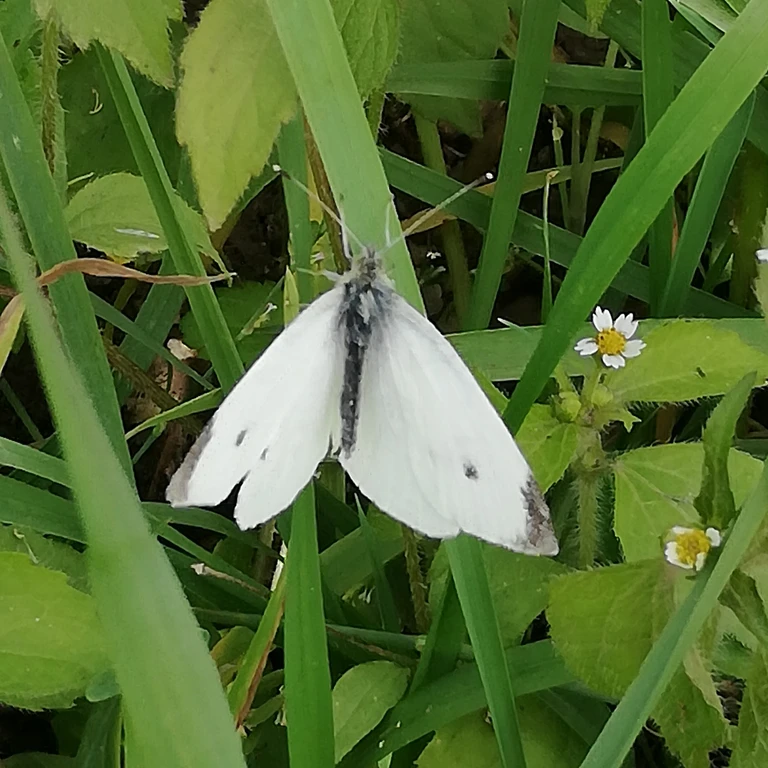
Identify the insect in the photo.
Pieris rapae
